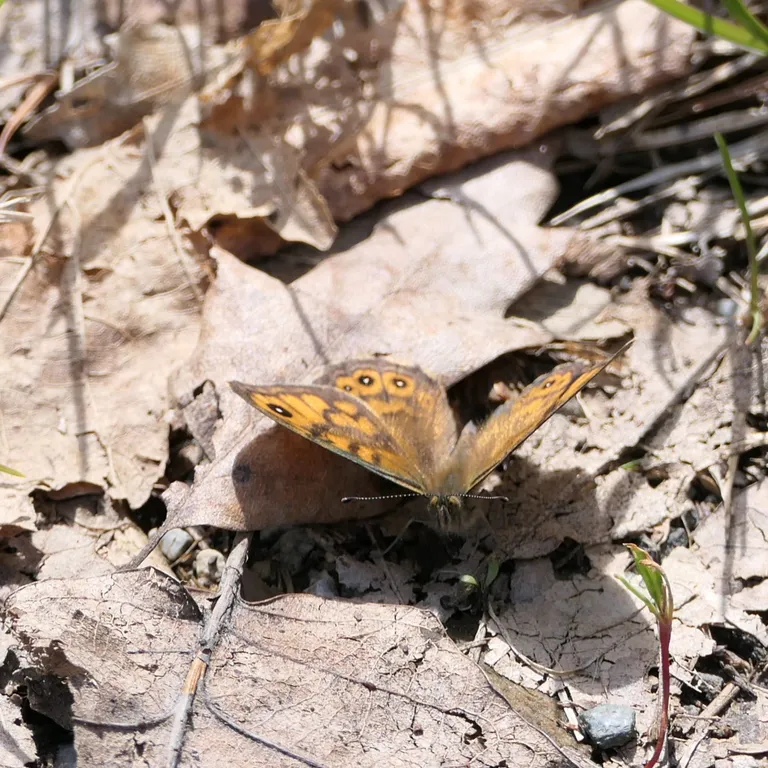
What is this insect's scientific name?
Lasiommata megera (also Pararge megera)
